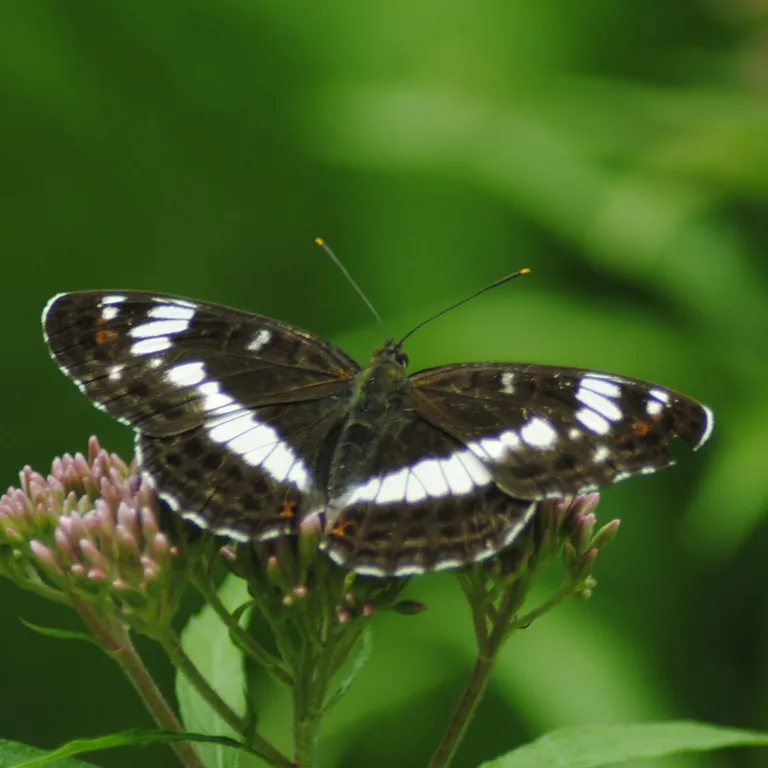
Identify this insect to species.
Limenitis camilla (also Ladoga camilla)
